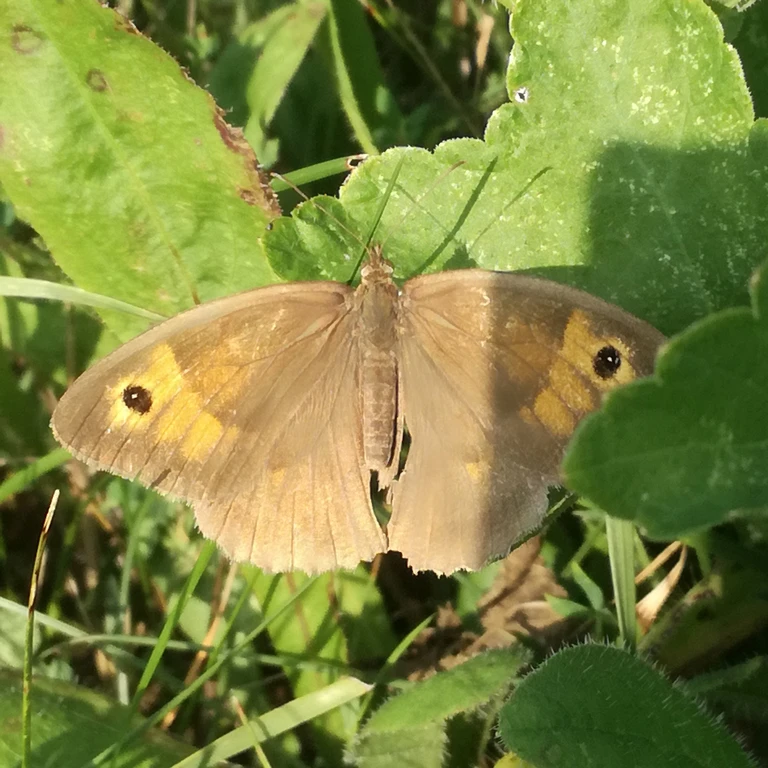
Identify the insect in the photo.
Maniola jurtina
